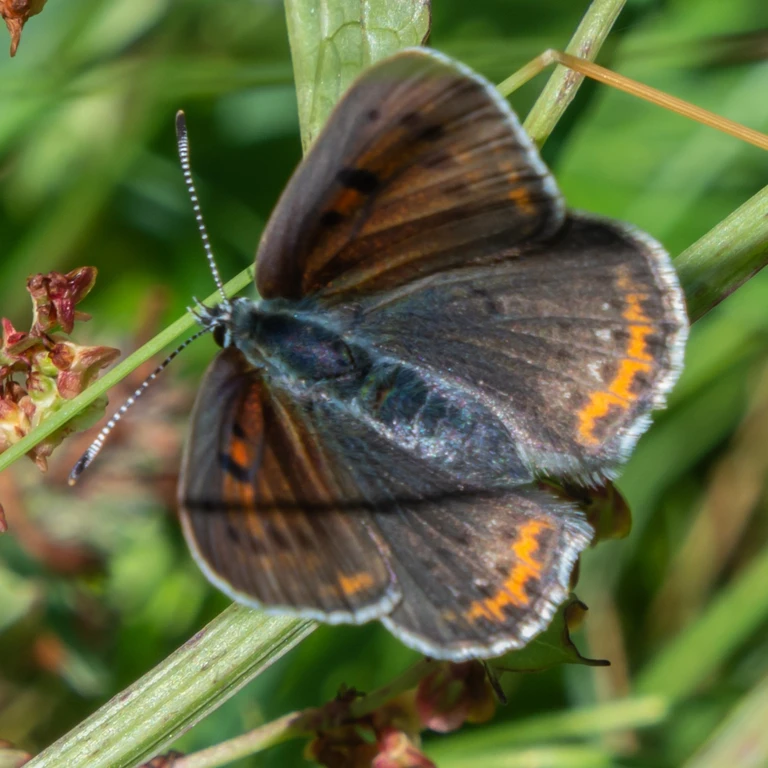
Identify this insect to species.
Lycaena hippothoe (also Palaeochrysophanus hippothoe)
